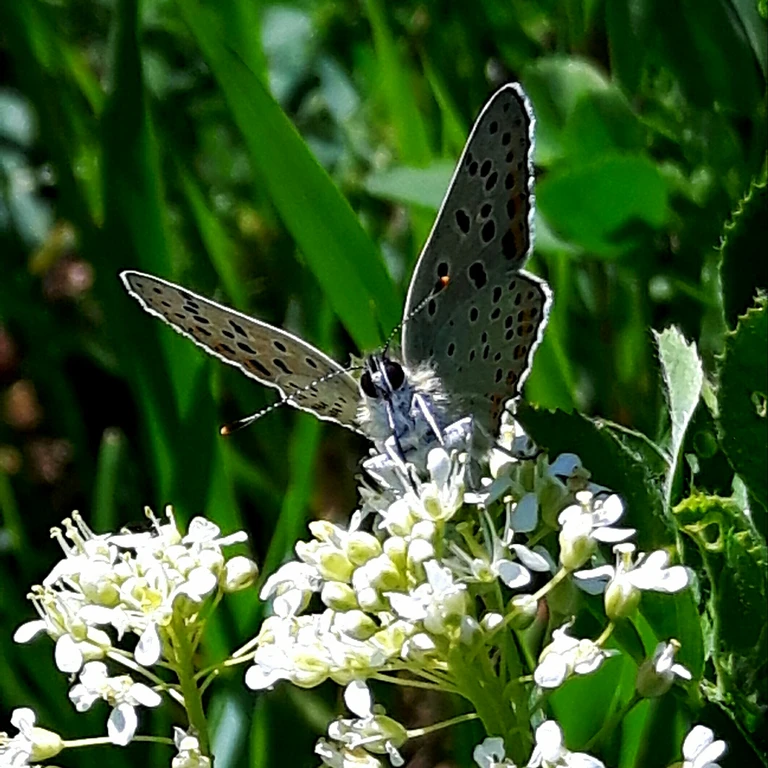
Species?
Lycaena tityrus (also Loweia tityrus)
